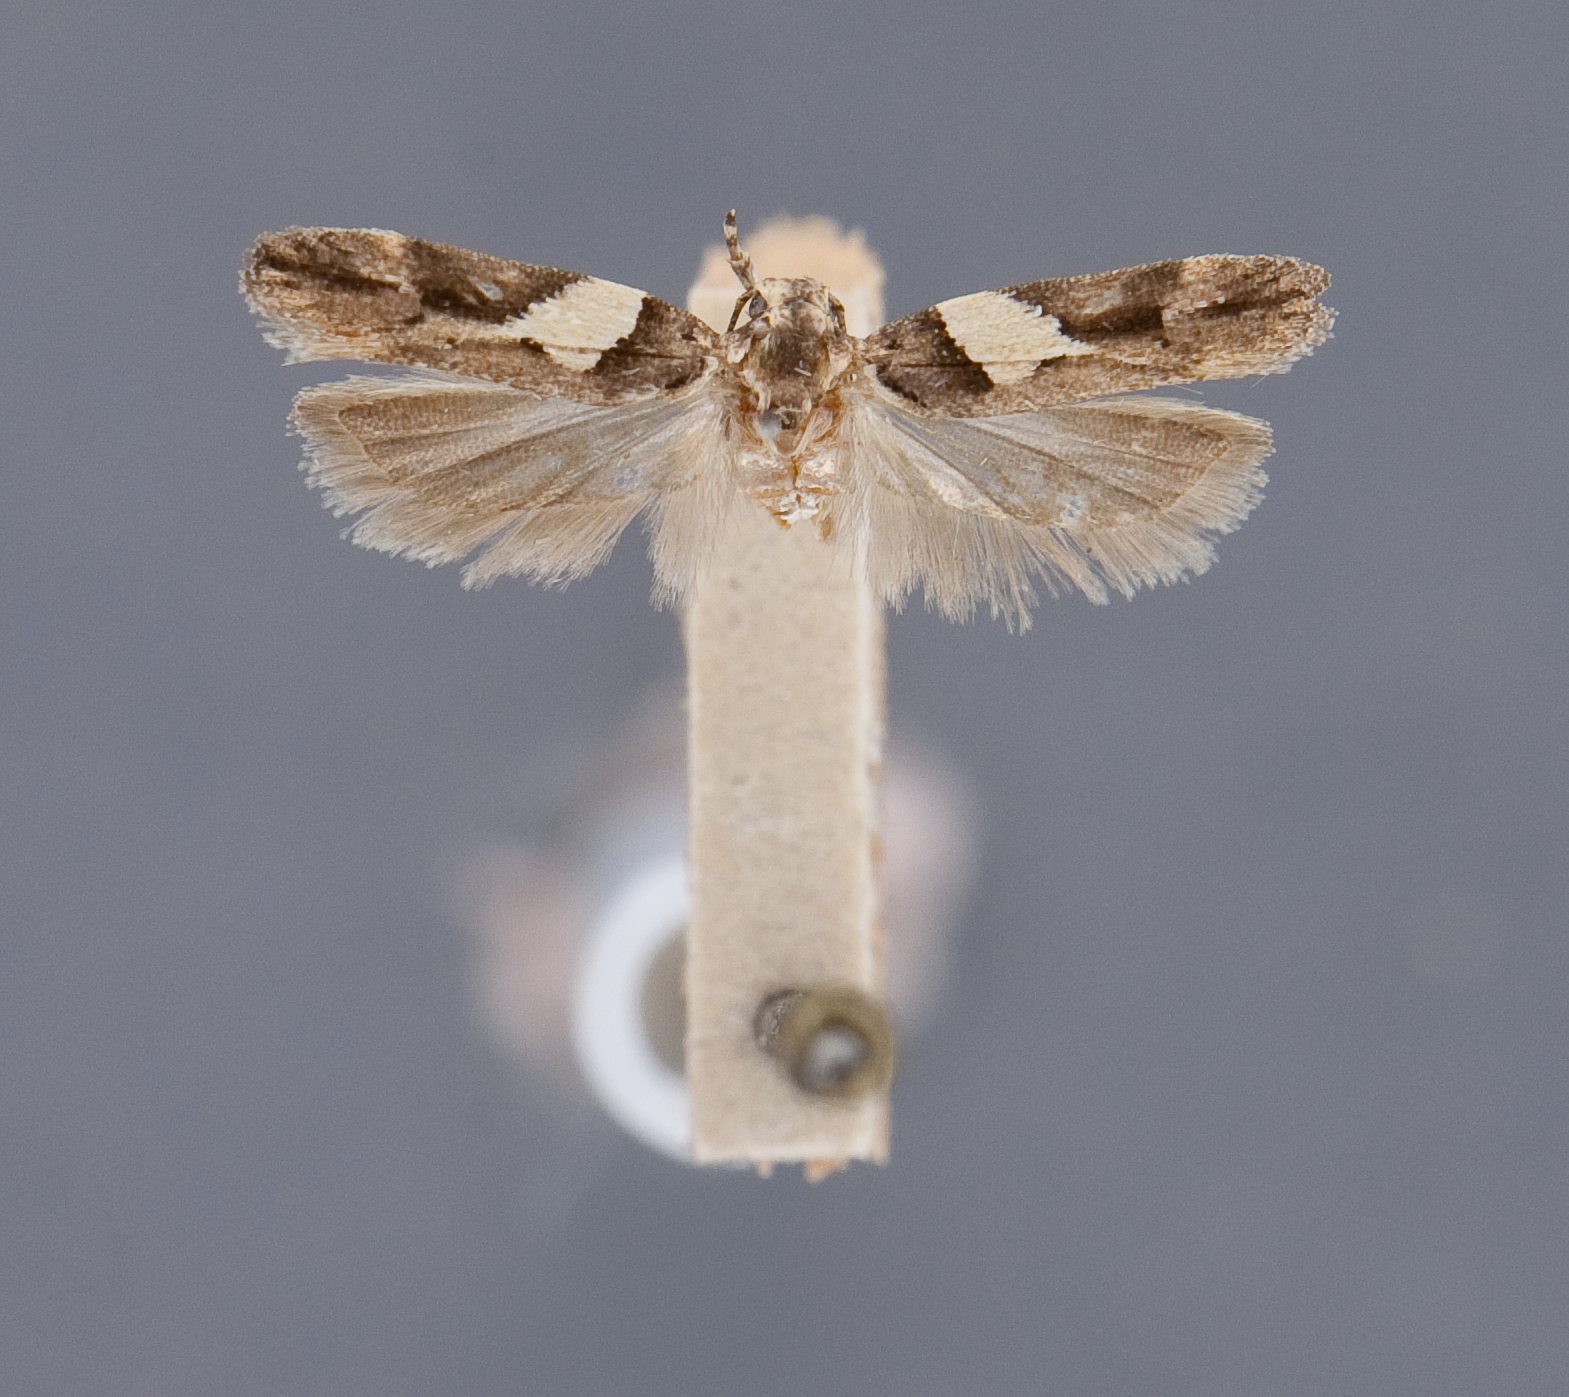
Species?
Telphusa acaciella (also Friseria acaciella)
